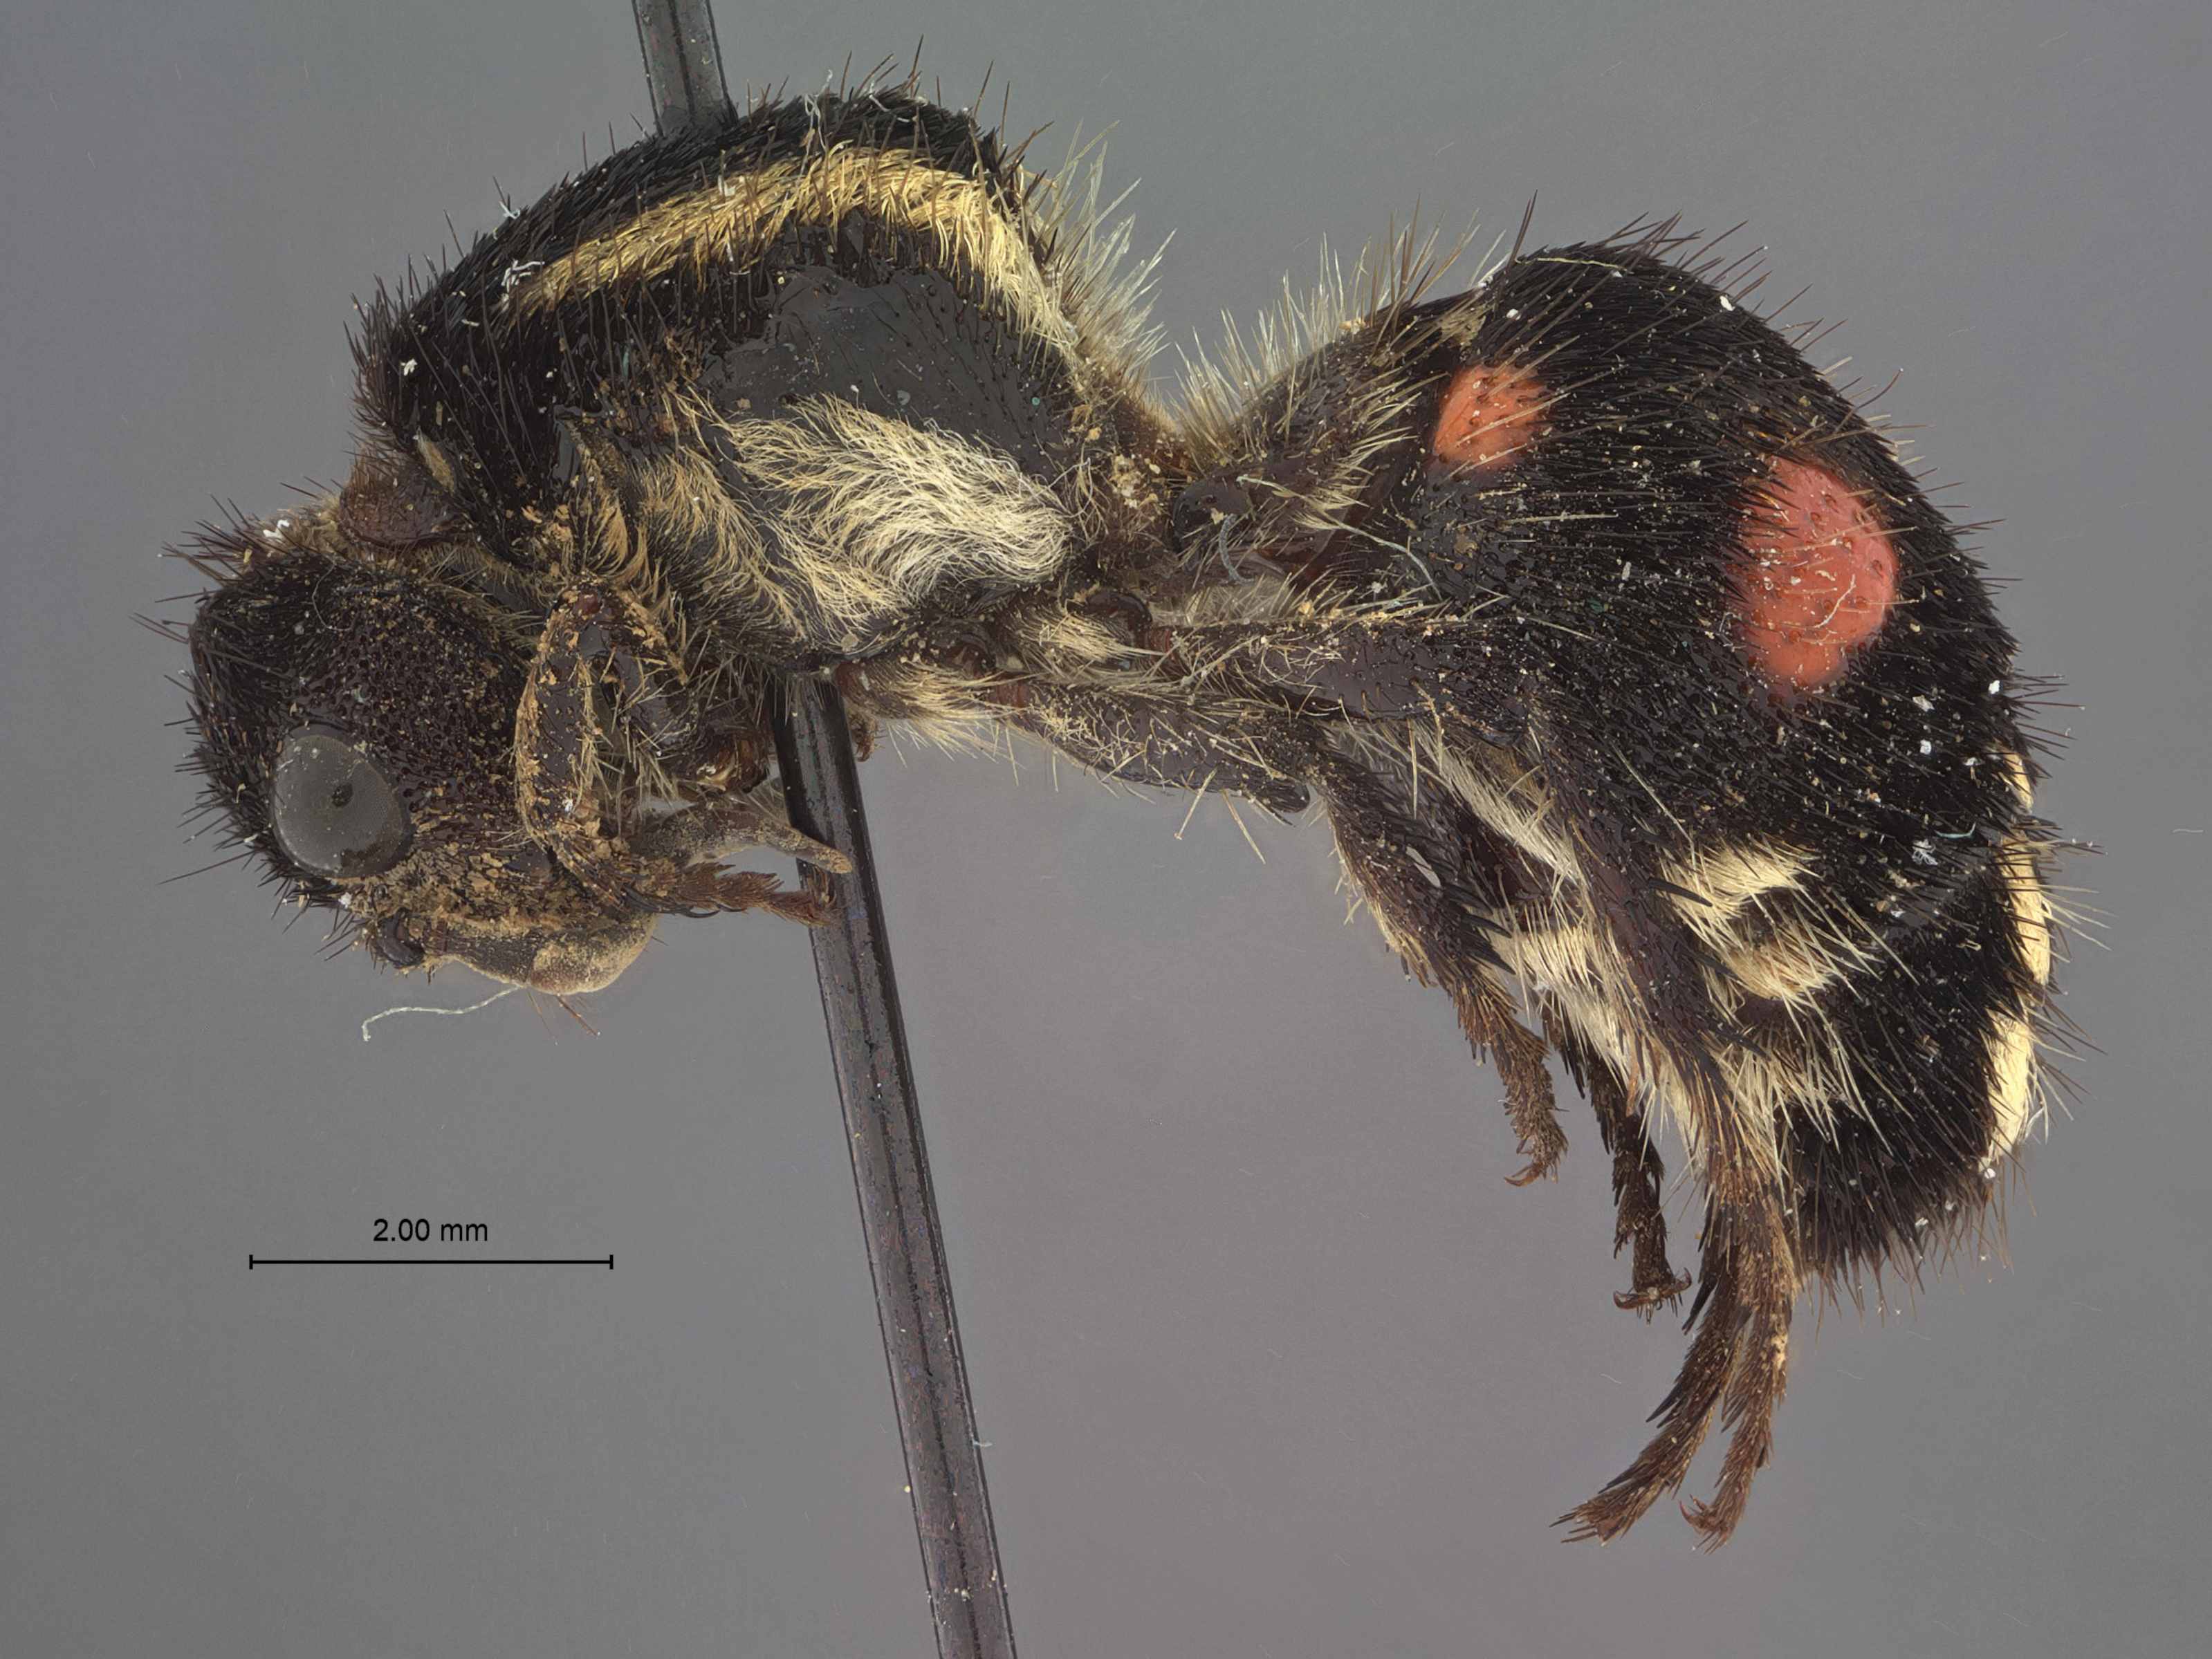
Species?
Cephalomutilla distincia
